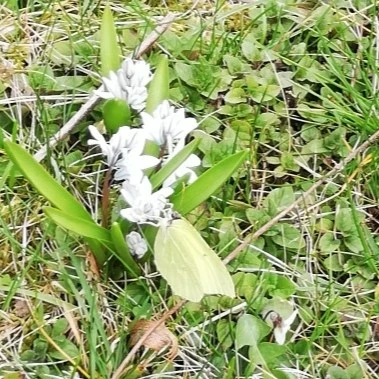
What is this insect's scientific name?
Gonepteryx rhamni
